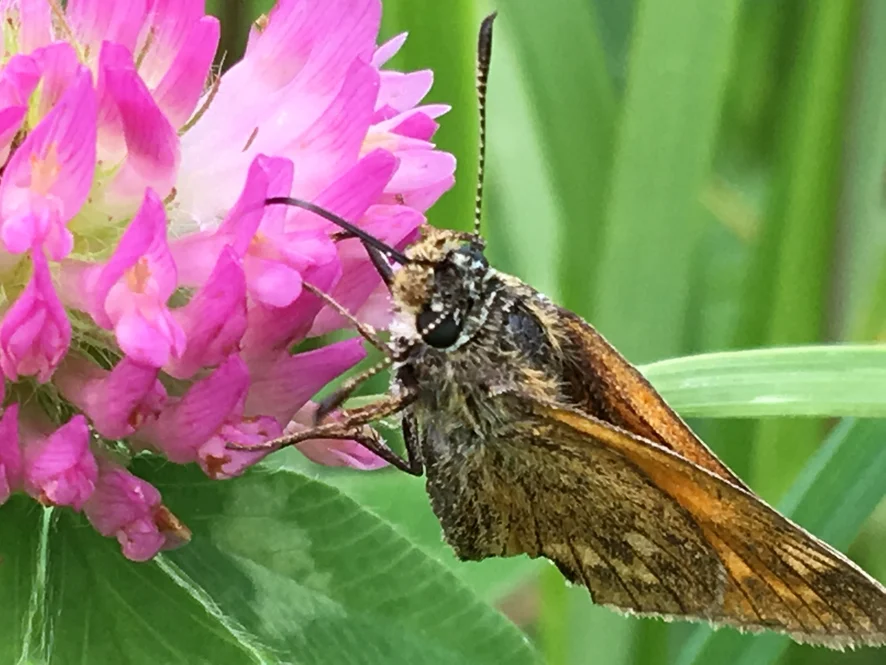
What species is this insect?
Ochlodes sylvanus (also Ochlodes venata)
